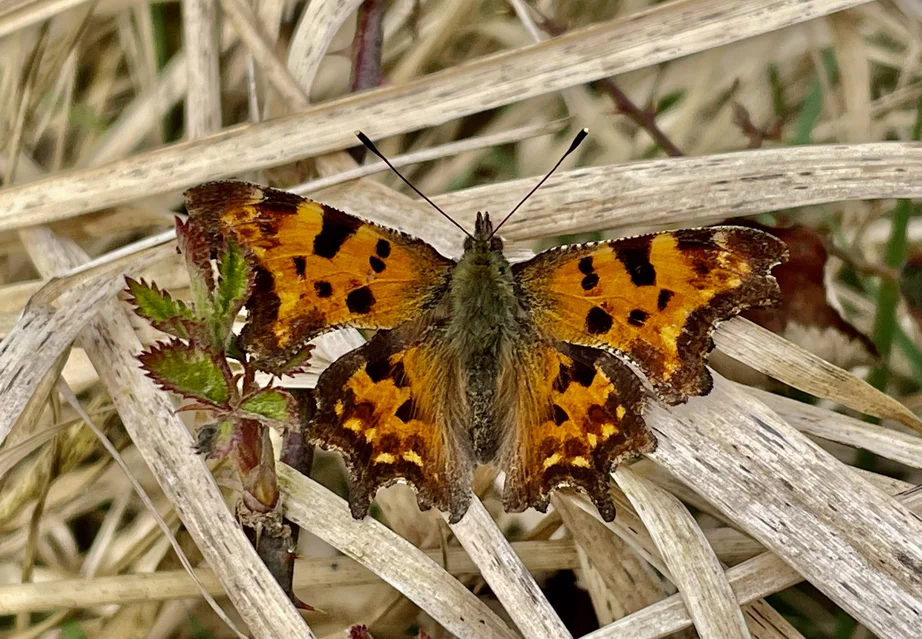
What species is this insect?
Polygonia c-album
